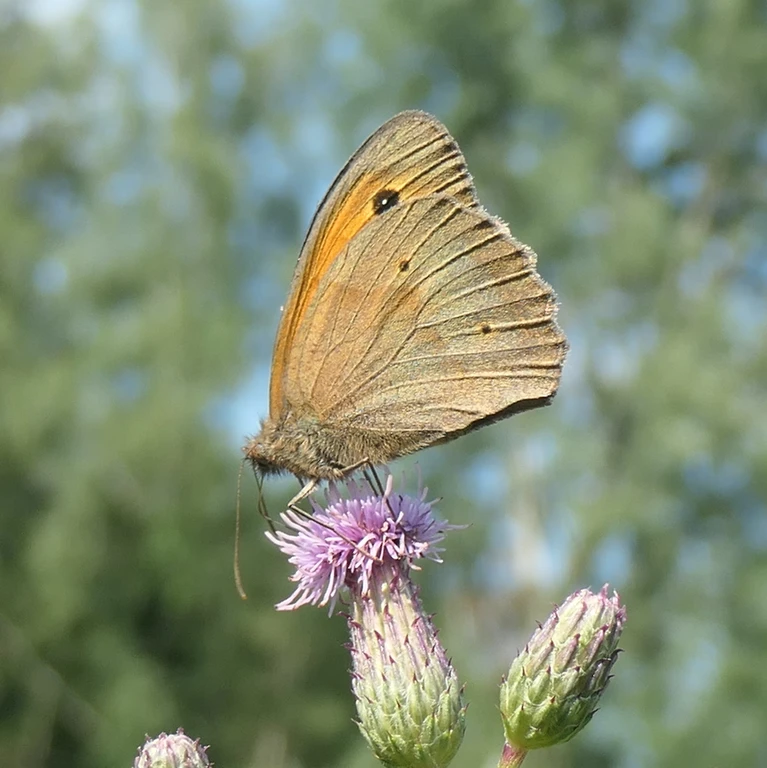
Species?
Maniola jurtina
